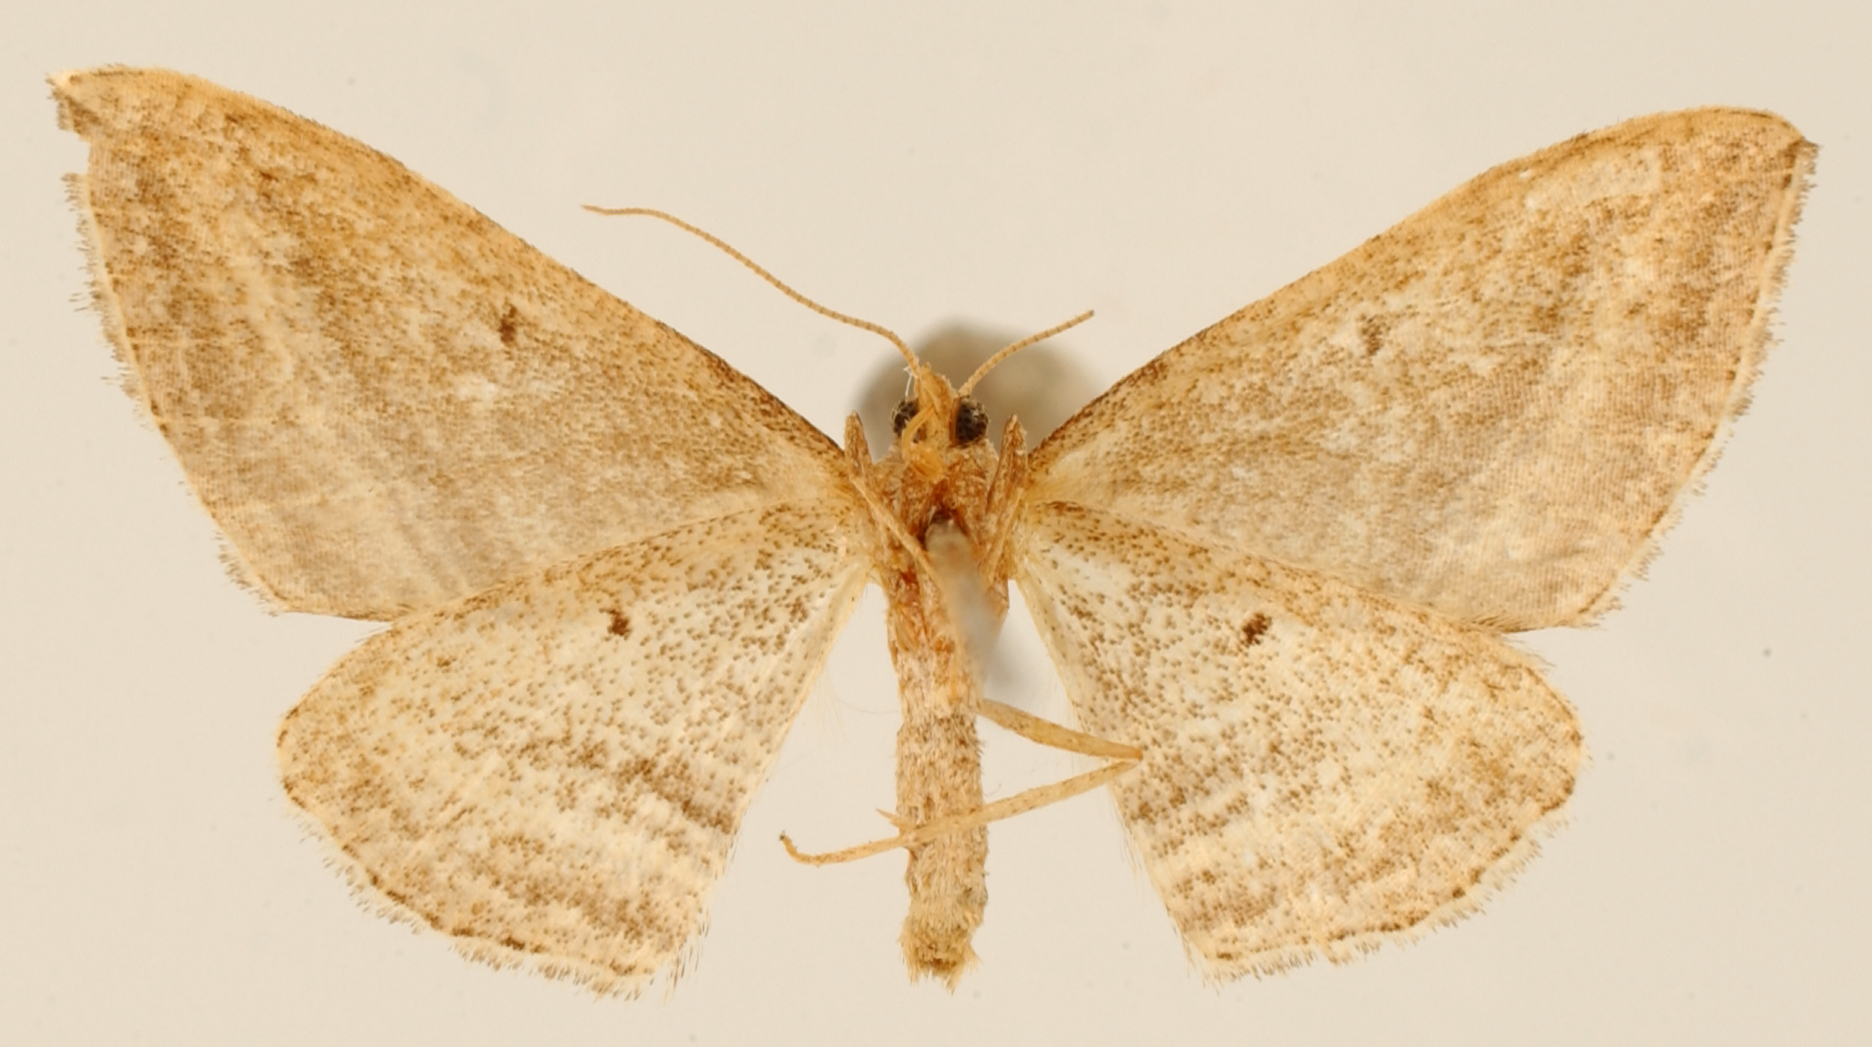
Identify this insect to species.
Phibalapteryx vittulata
